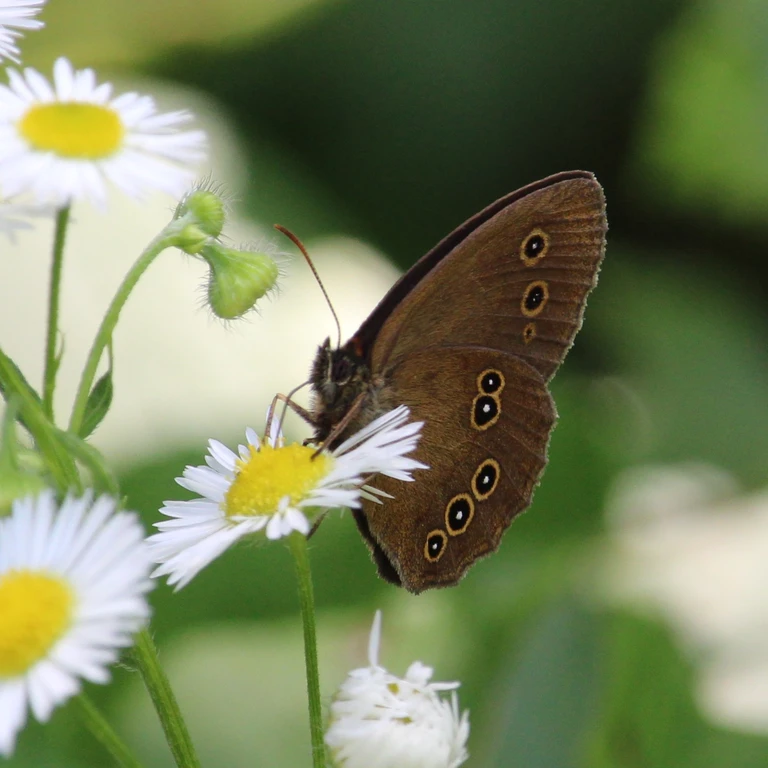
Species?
Aphantopus hyperantus
